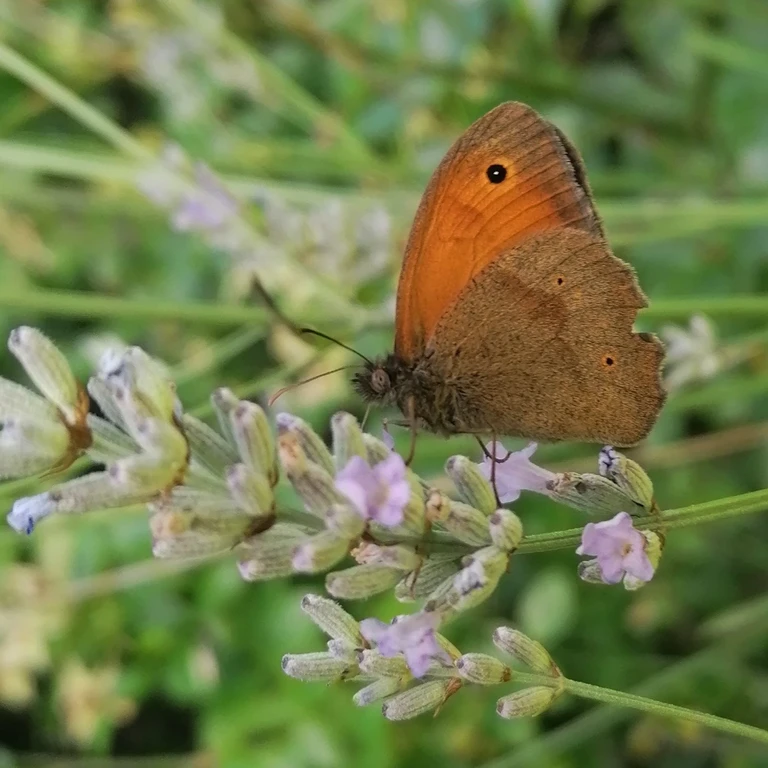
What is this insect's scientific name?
Maniola jurtina
